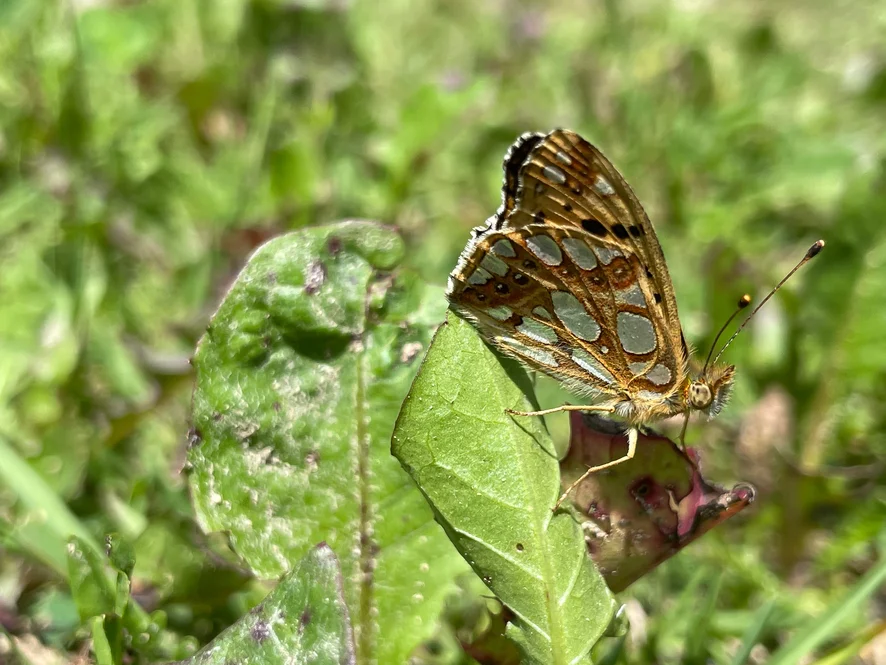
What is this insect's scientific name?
Issoria lathonia
